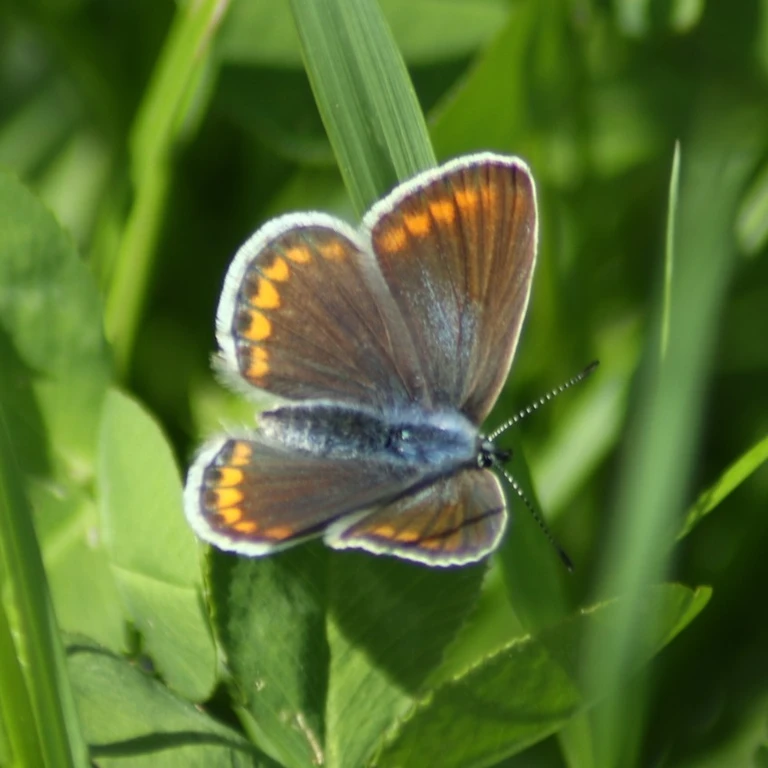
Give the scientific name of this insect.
Polyommatus icarus
